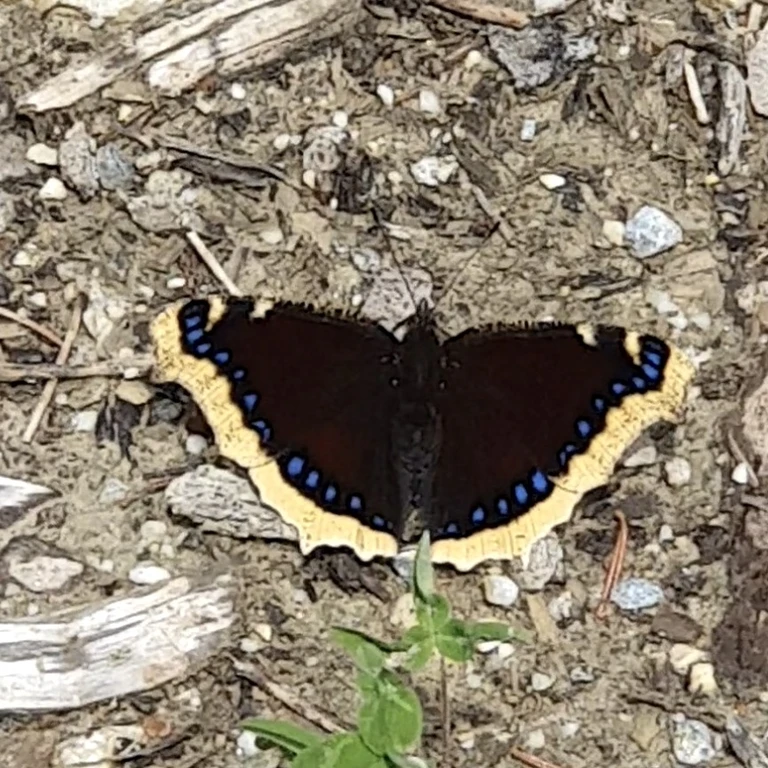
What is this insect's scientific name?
Nymphalis antiopa
